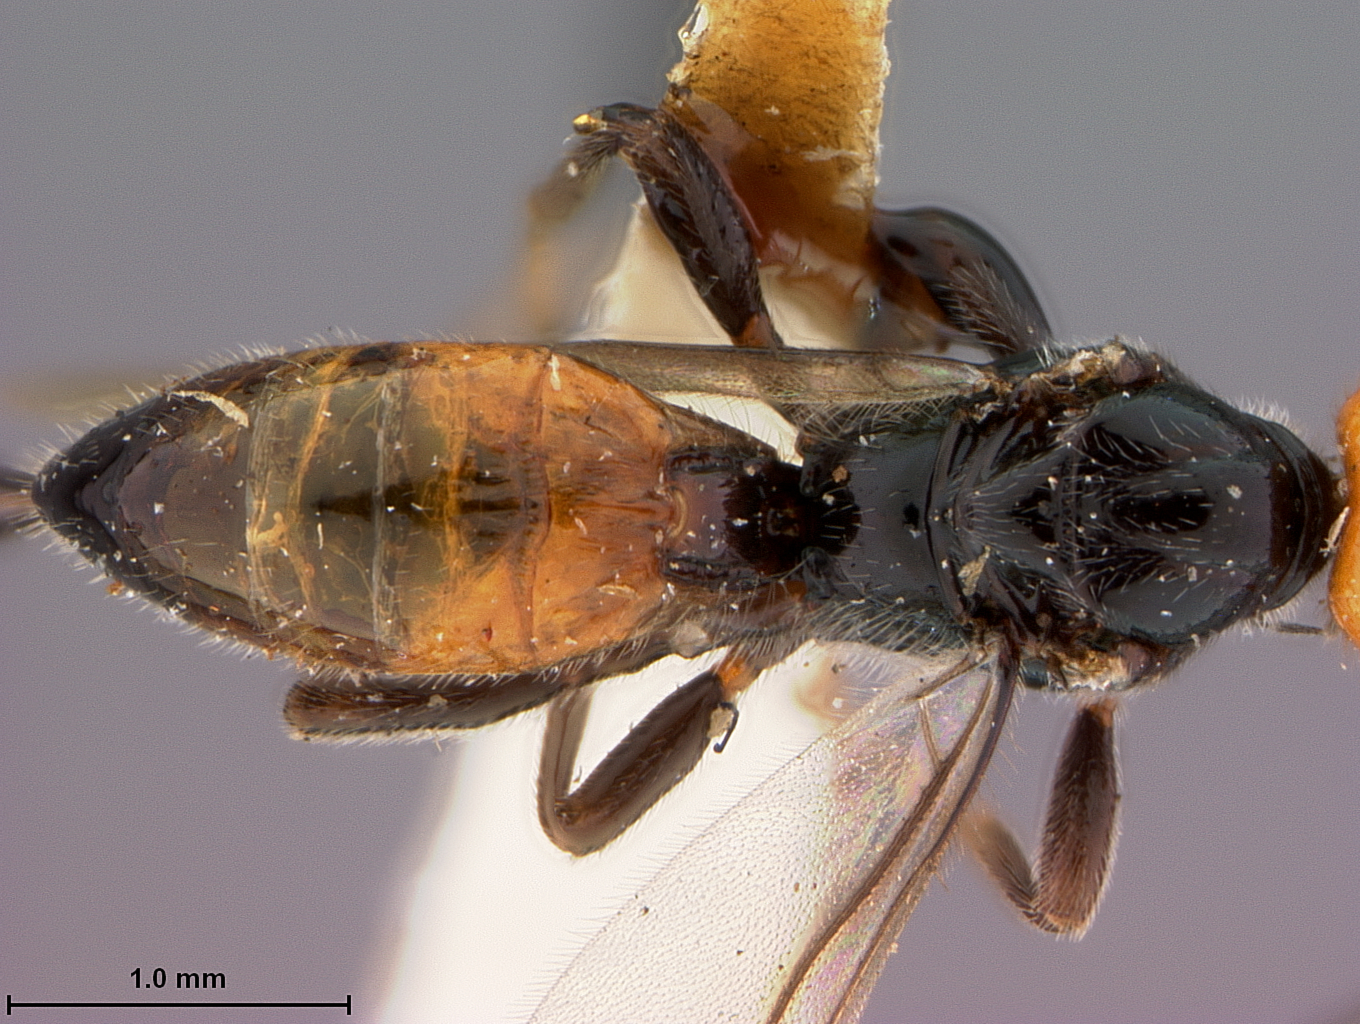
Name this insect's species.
Coeloides scolyti
